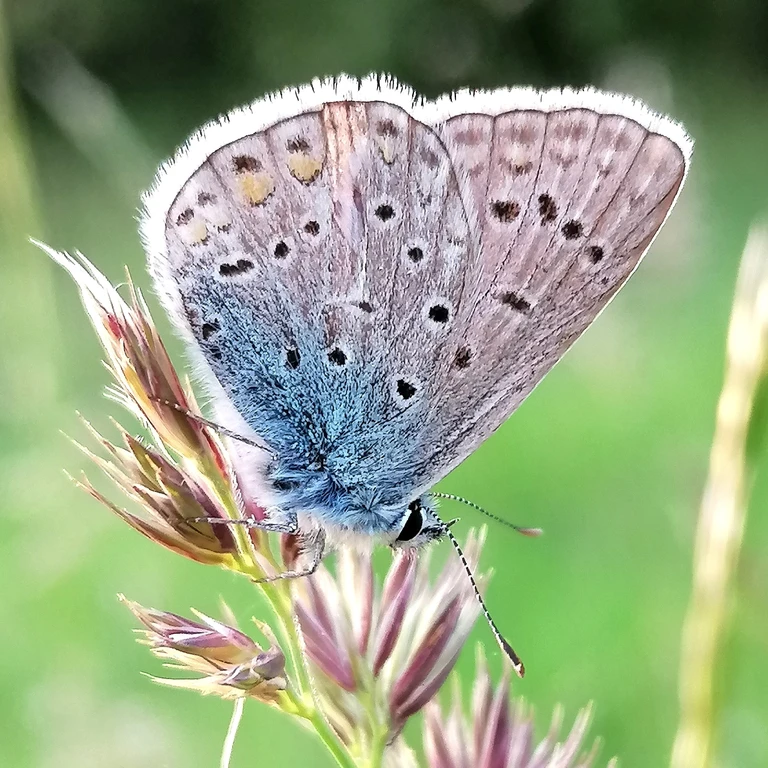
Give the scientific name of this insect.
Polyommatus icarus
